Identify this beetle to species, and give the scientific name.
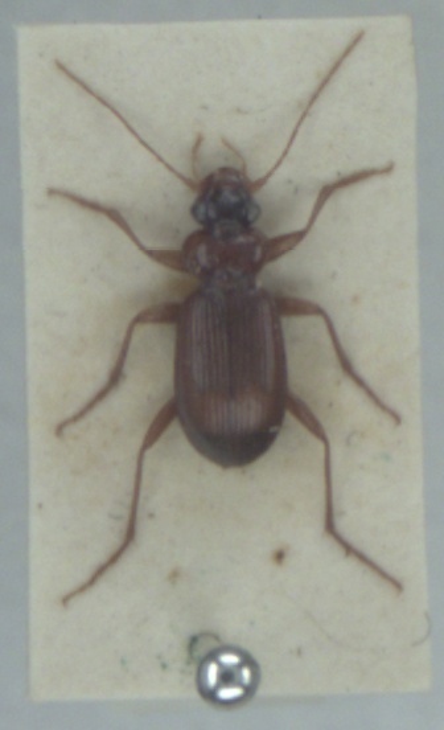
Leistus terminatus
